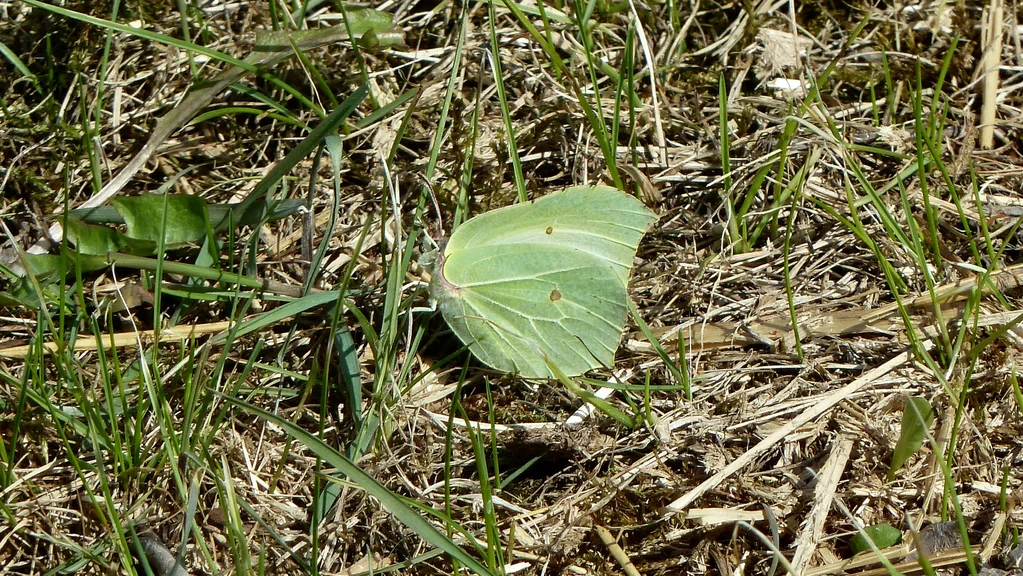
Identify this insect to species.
Gonepteryx rhamni
